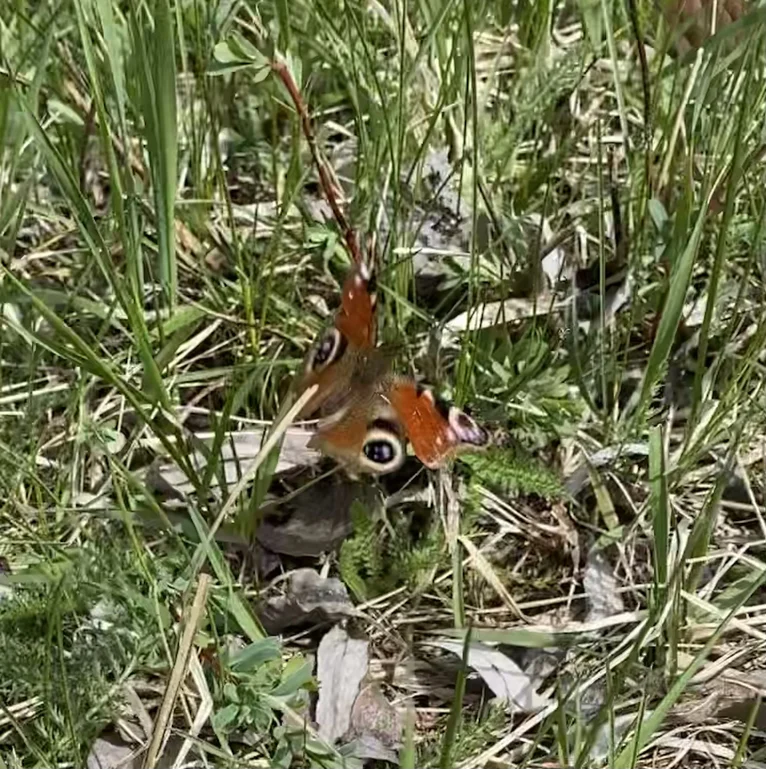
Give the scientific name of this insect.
Aglais io
